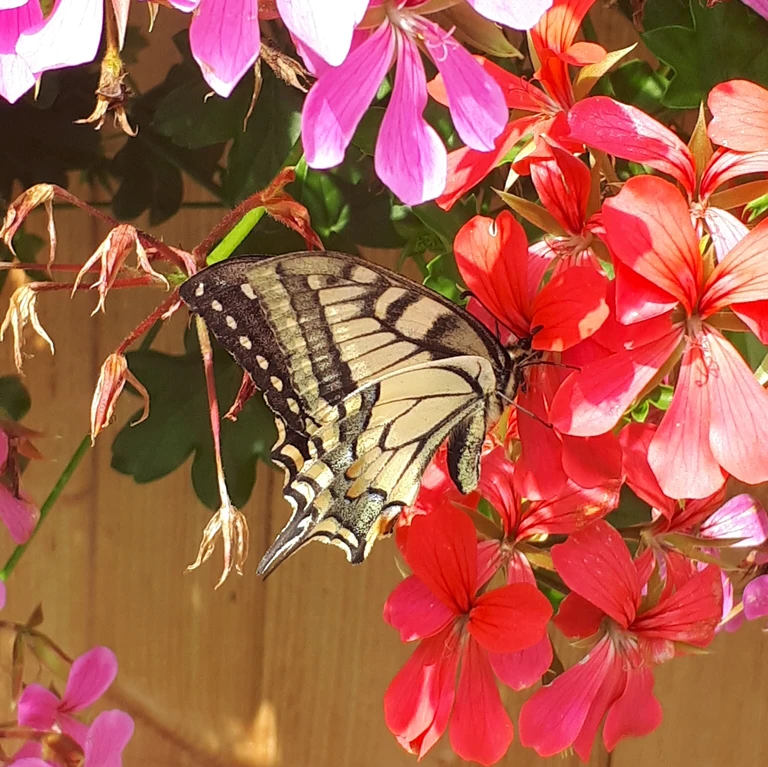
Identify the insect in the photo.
Papilio machaon
